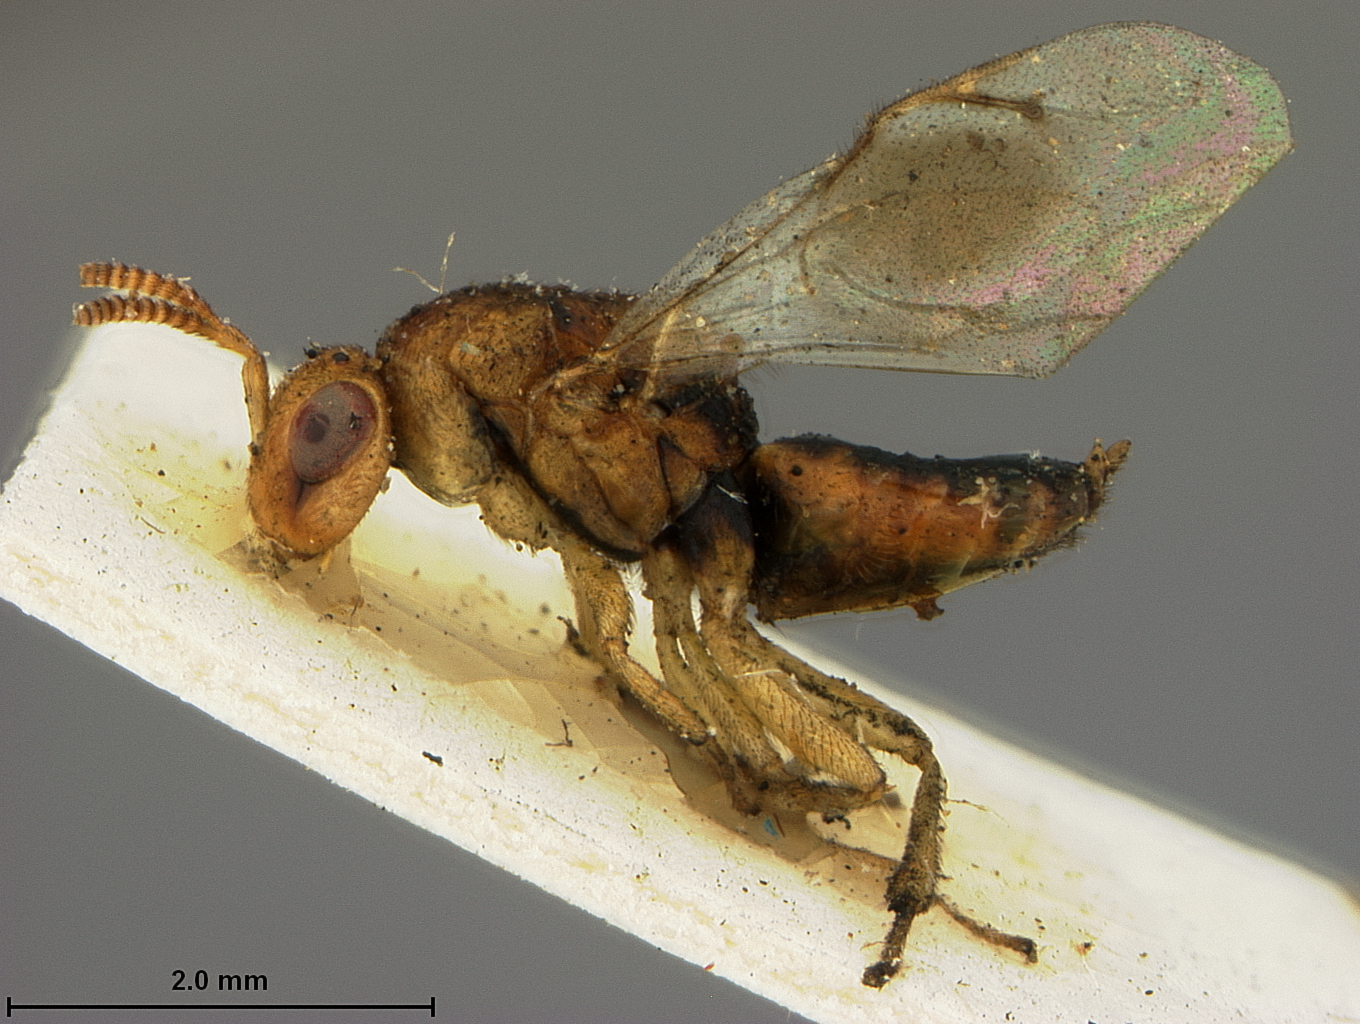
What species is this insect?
Alloderma maculipennis
